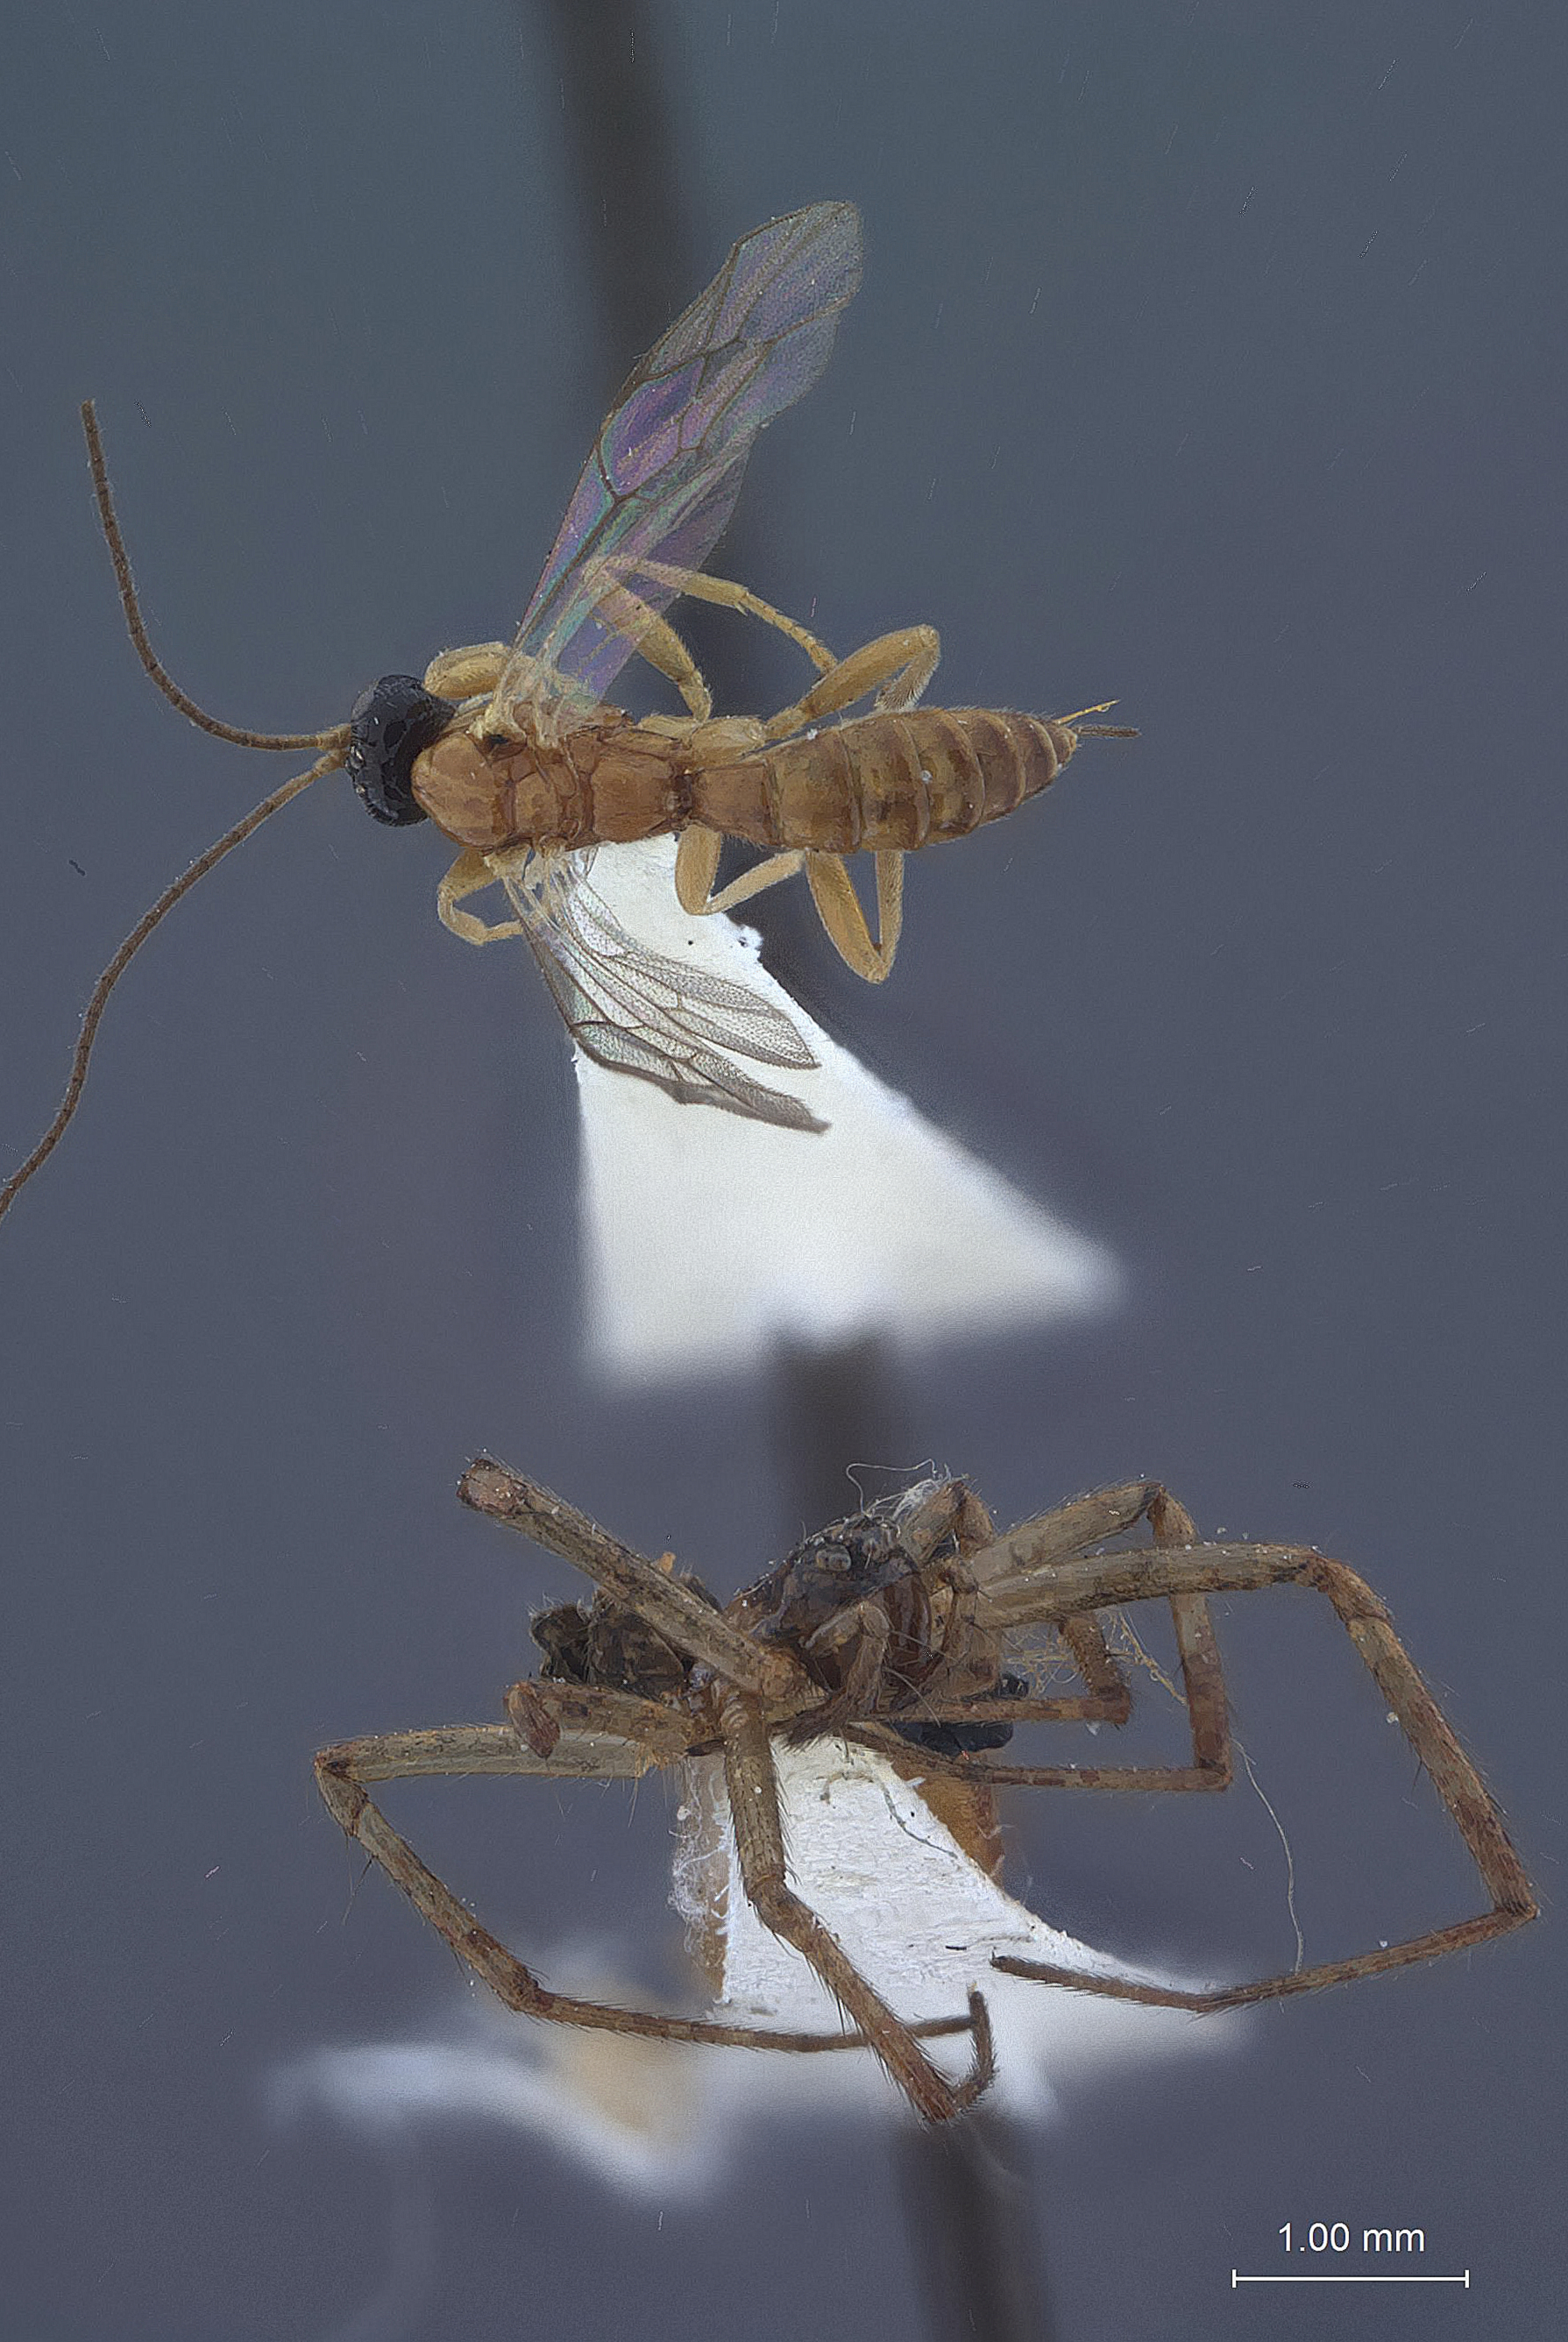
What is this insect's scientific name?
Listrognathus rufa
